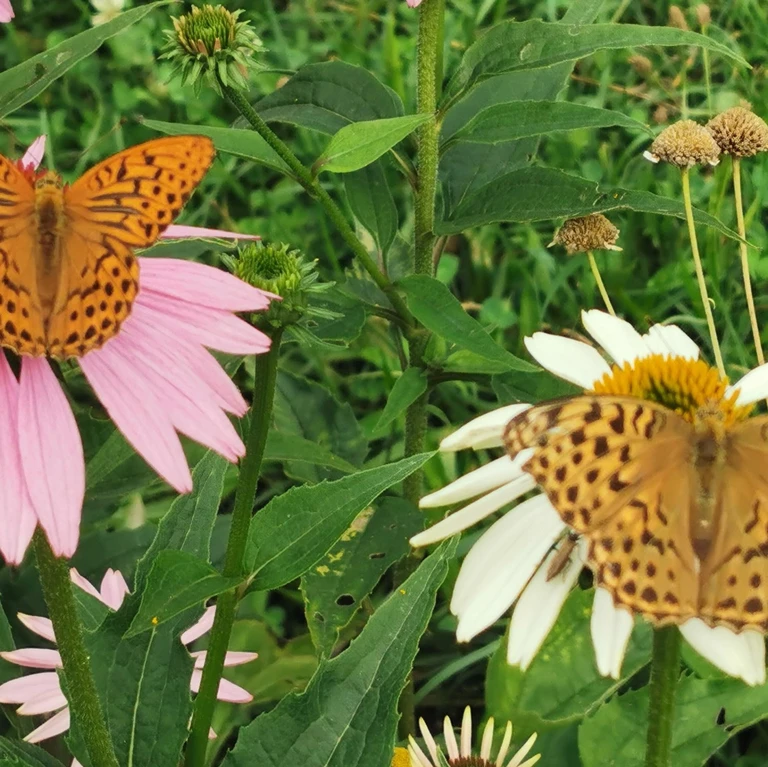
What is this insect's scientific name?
Argynnis paphia
